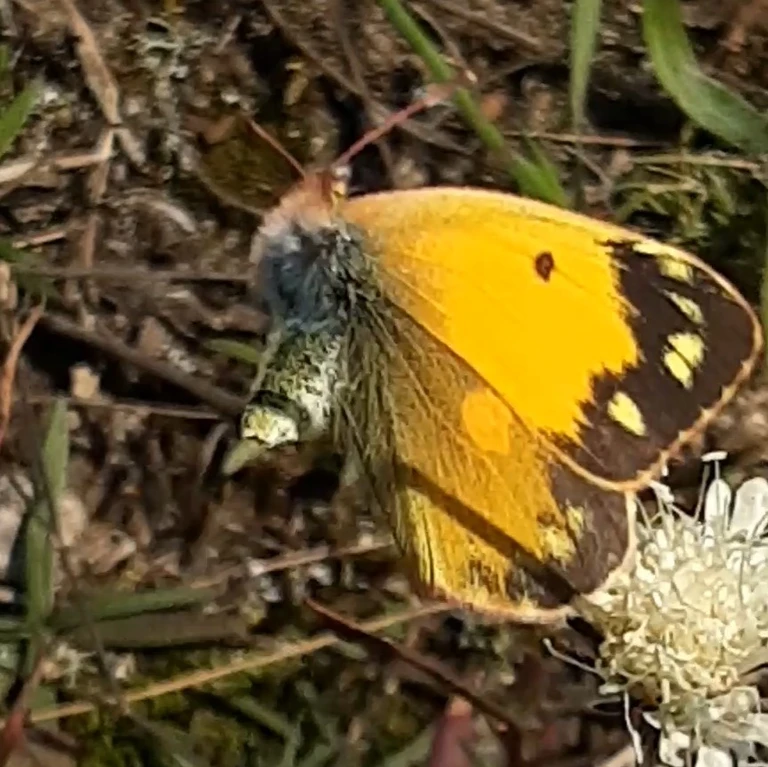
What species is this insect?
Colias croceus
